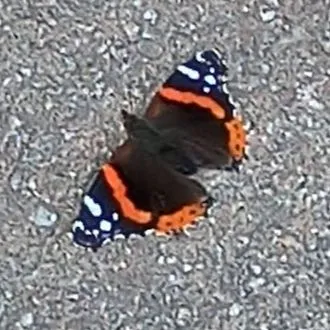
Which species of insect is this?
Vanessa atalanta
